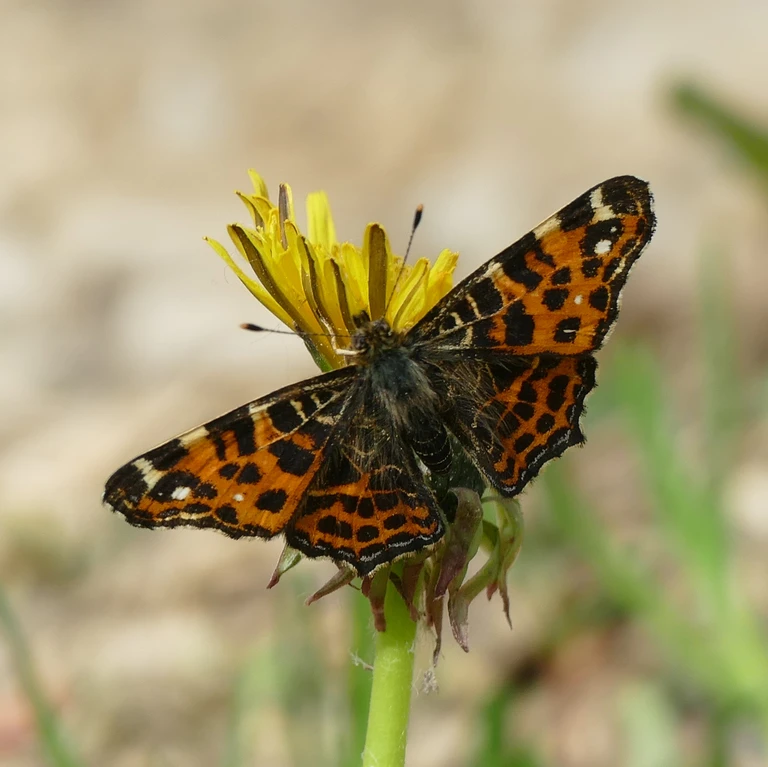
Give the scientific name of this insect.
Araschnia levana
